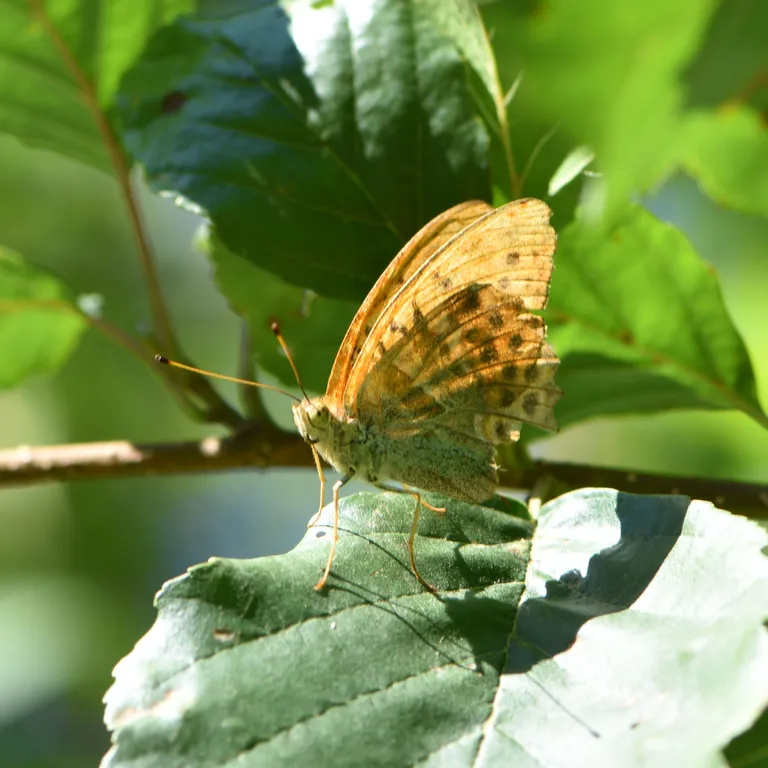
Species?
Argynnis paphia
